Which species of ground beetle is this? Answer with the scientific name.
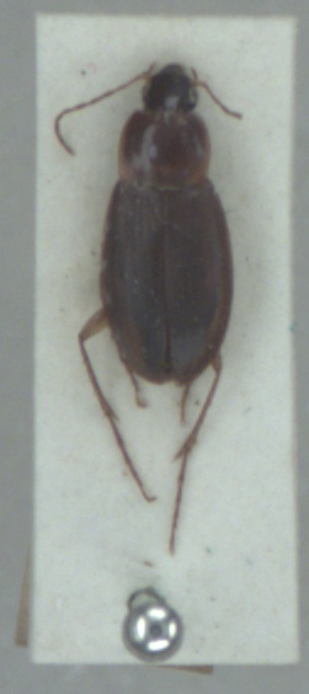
Calathus mollis
